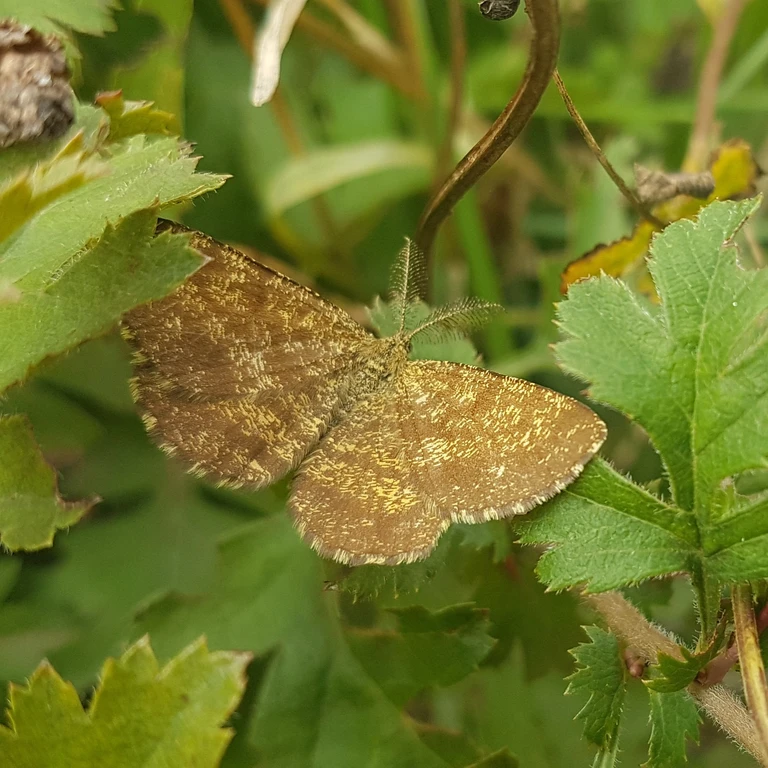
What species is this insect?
Ematurga atomaria
